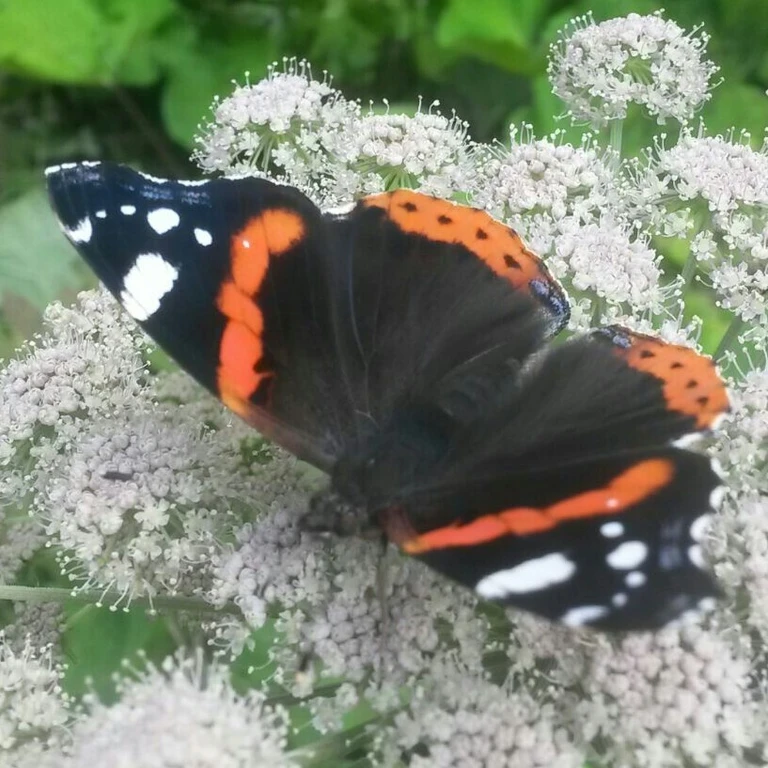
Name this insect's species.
Vanessa atalanta
